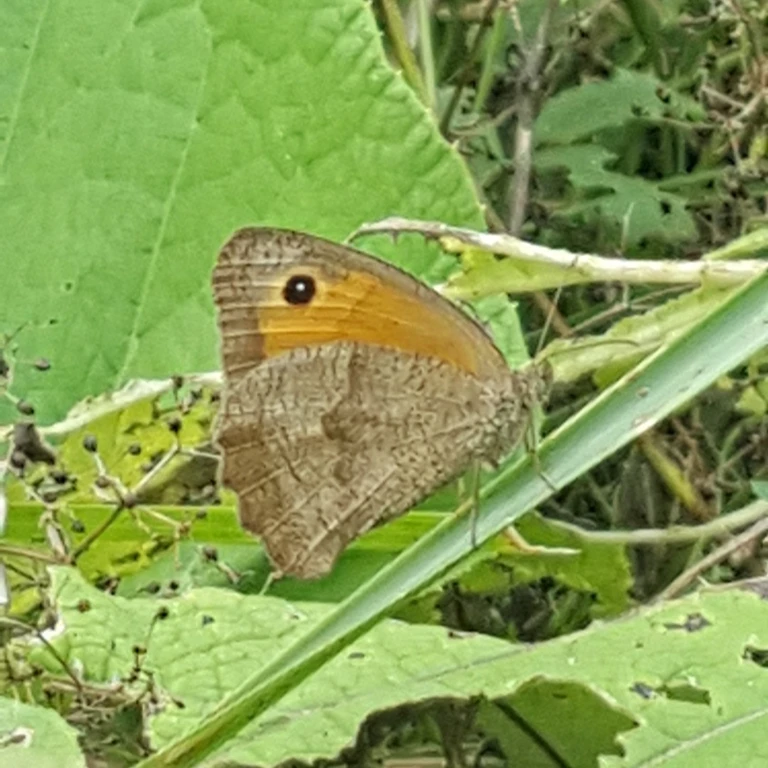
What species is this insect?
Maniola jurtina
